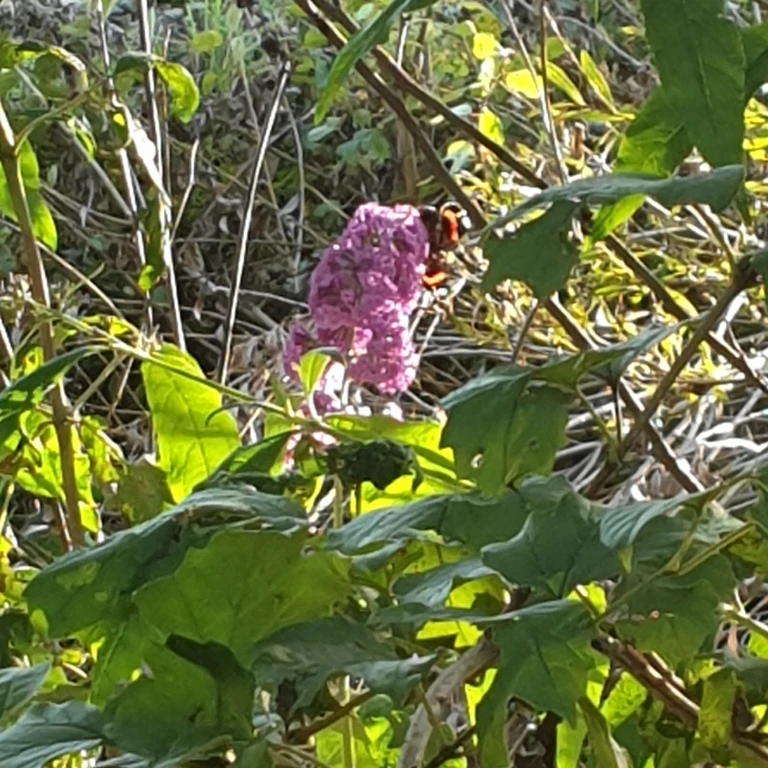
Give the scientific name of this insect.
Vanessa atalanta
